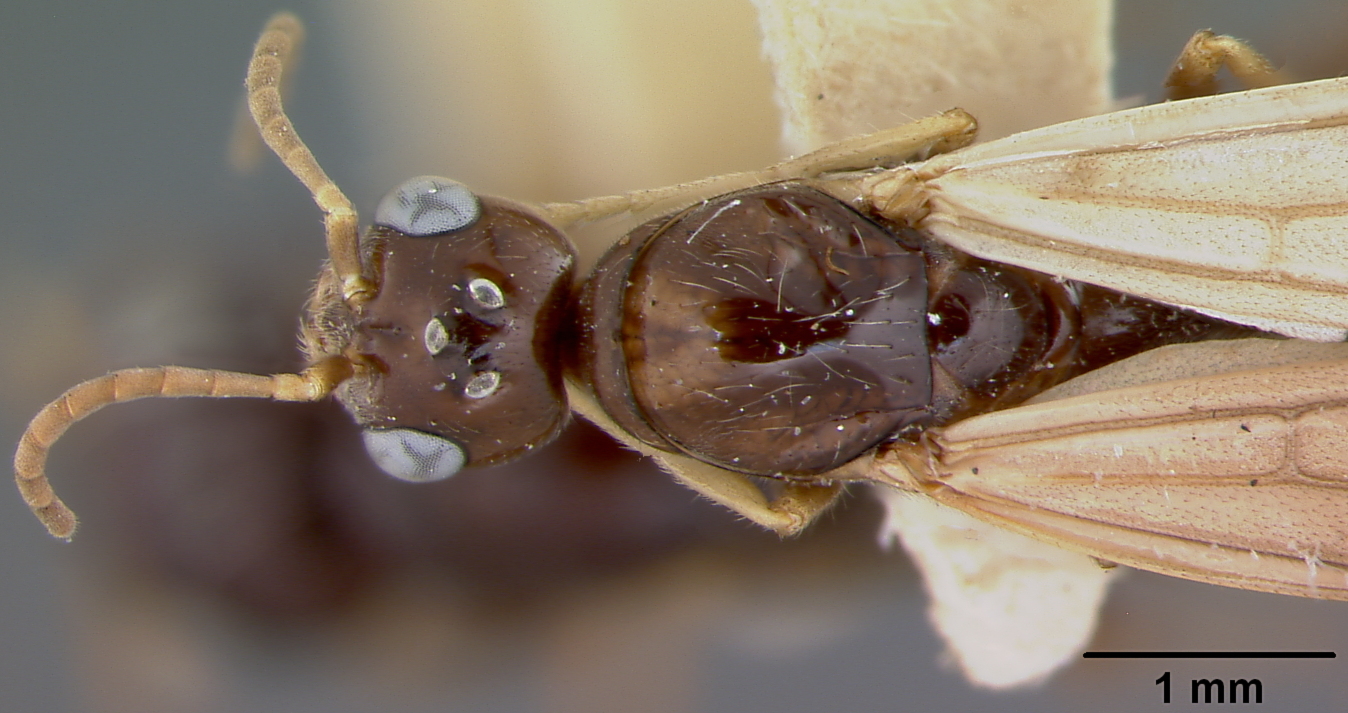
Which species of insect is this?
Pseudomyrma maligna
